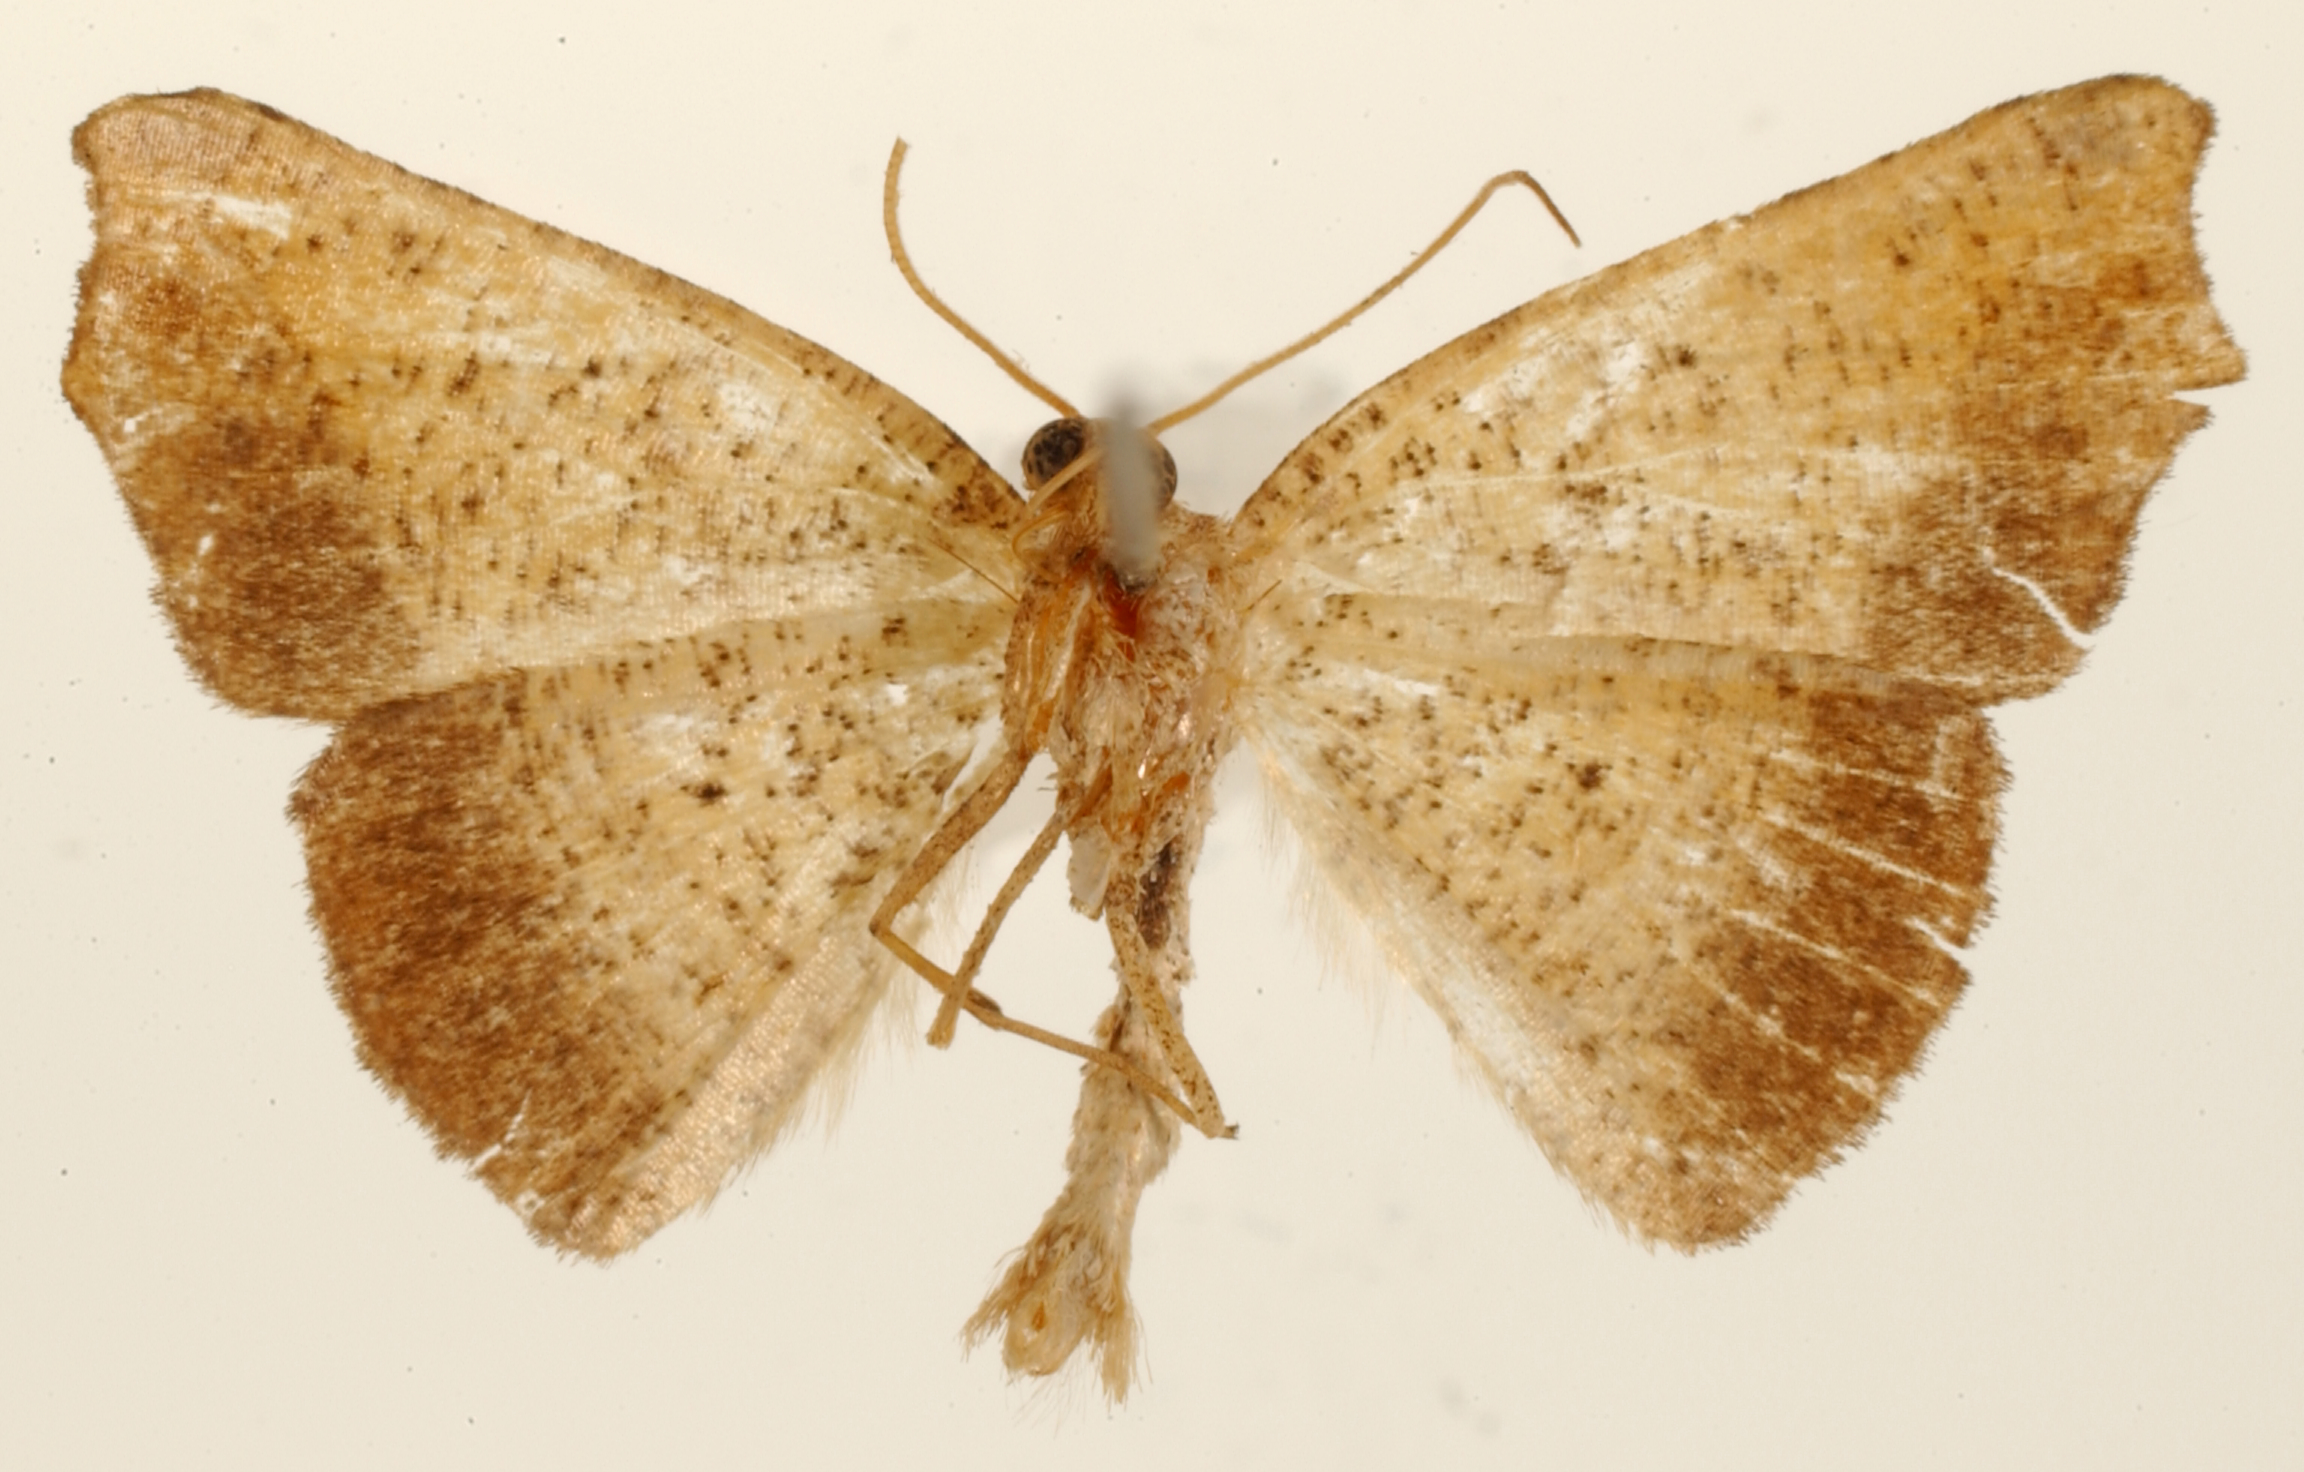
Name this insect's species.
Mychonia ochracea
